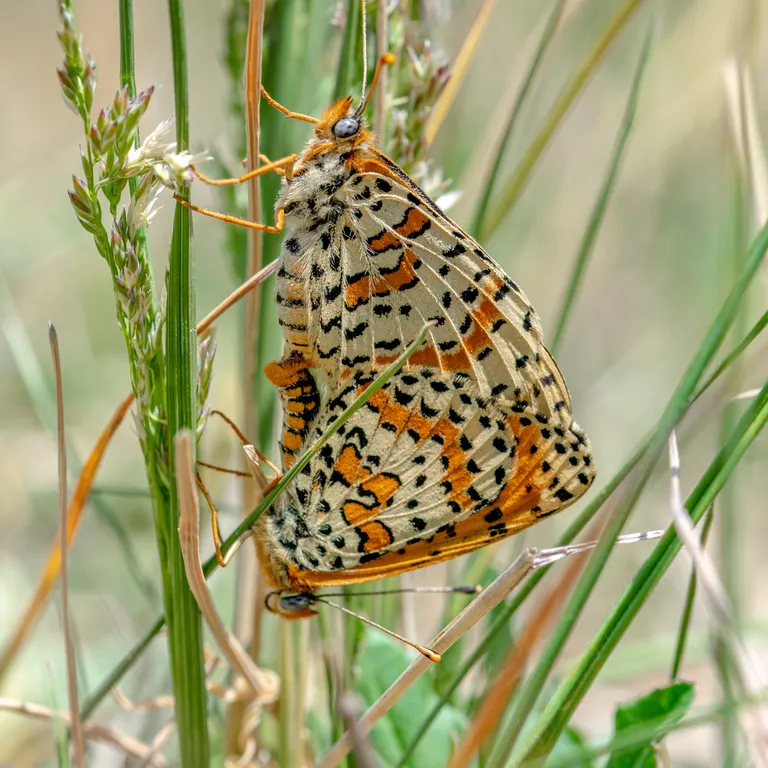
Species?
Melitaea didyma
